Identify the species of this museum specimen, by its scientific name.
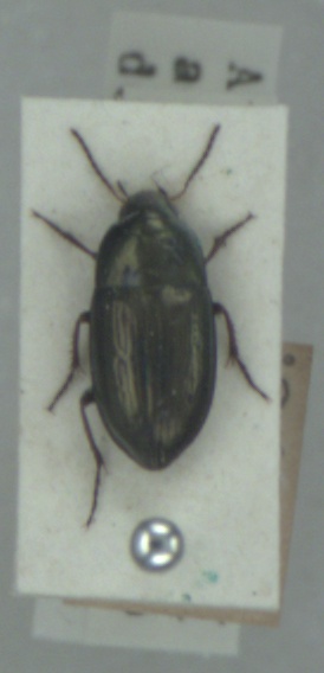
Amara aenea
